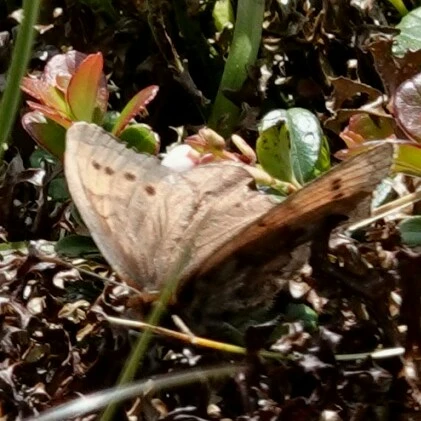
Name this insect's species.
Erebia pandrose
